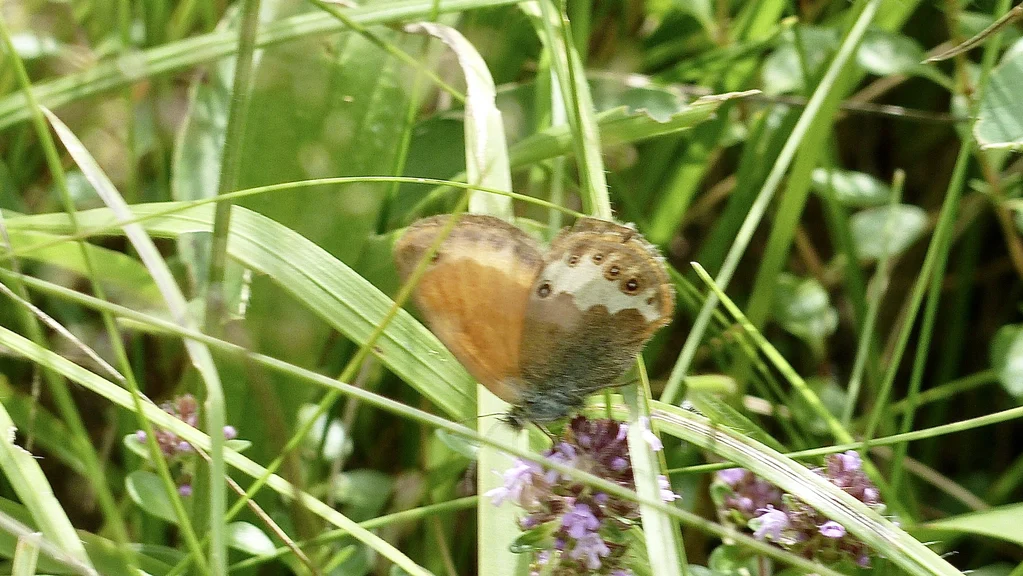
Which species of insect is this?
Coenonympha arcania
